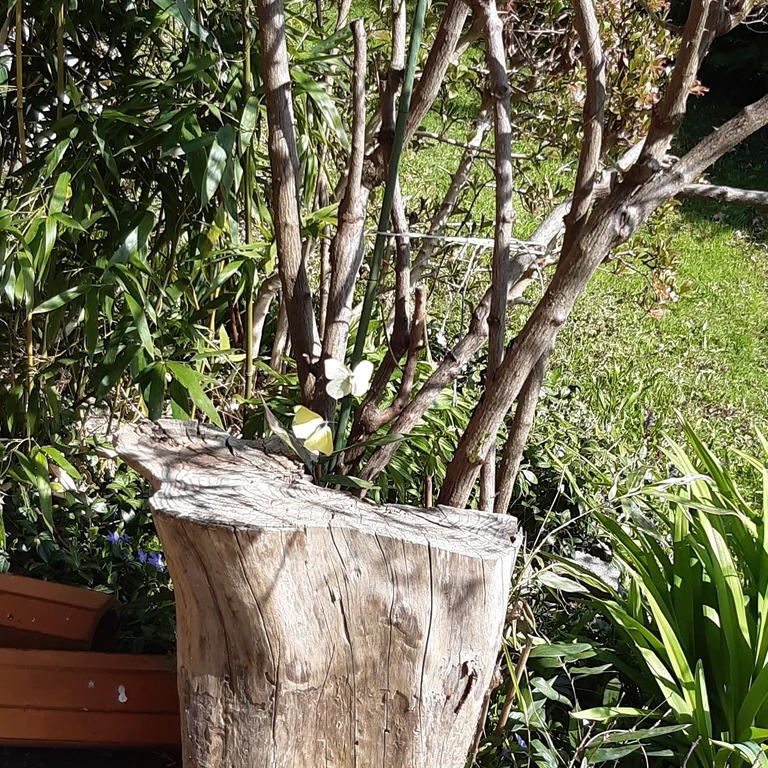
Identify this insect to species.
Gonepteryx rhamni
